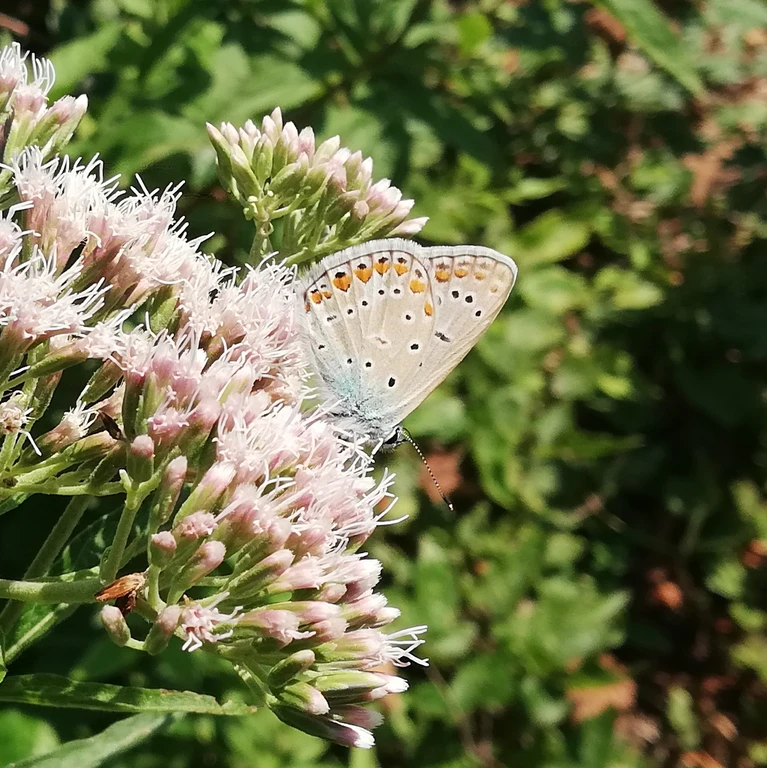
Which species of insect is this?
Polyommatus icarus
